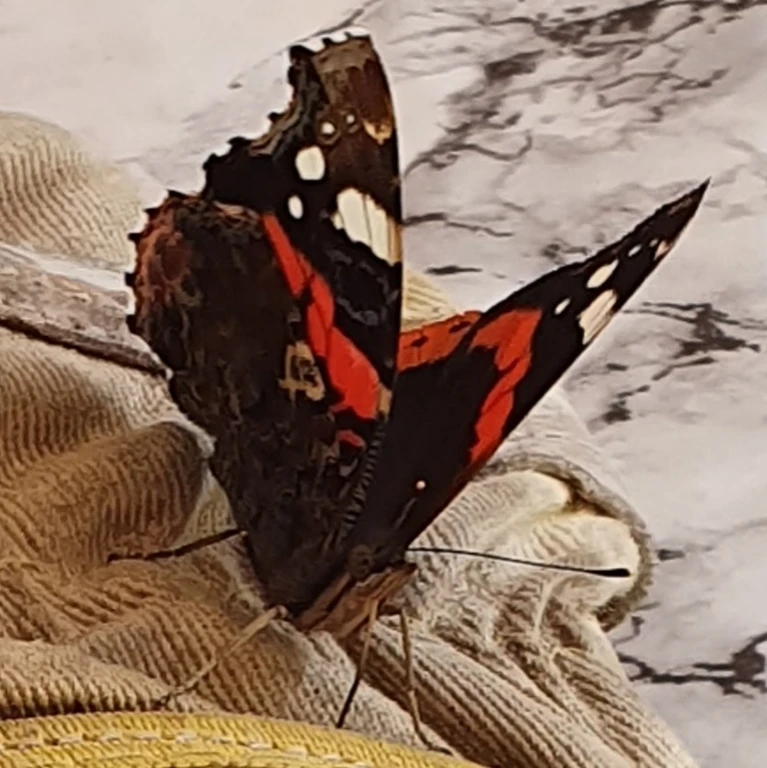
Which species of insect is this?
Vanessa atalanta
